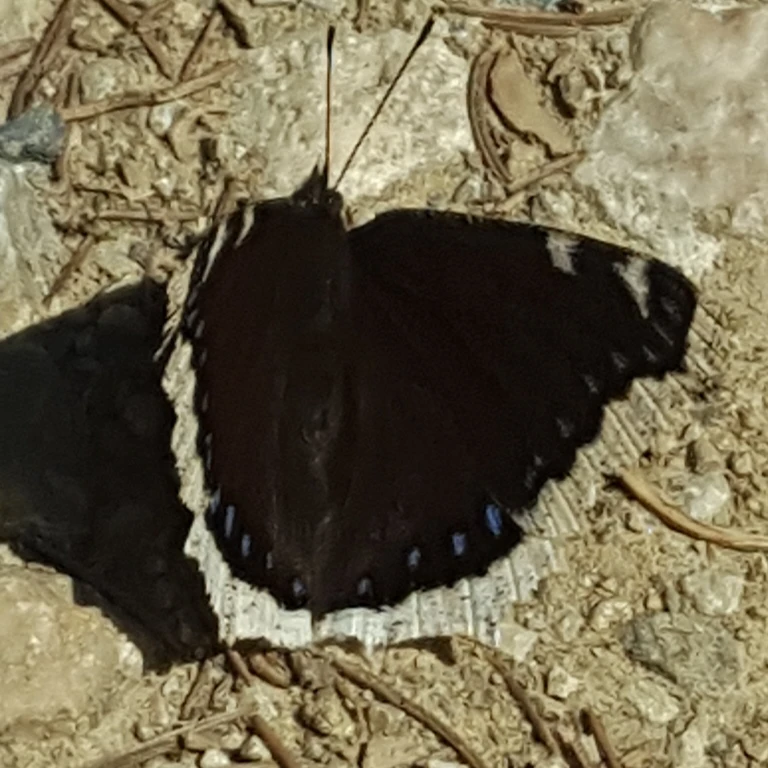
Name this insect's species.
Nymphalis antiopa
